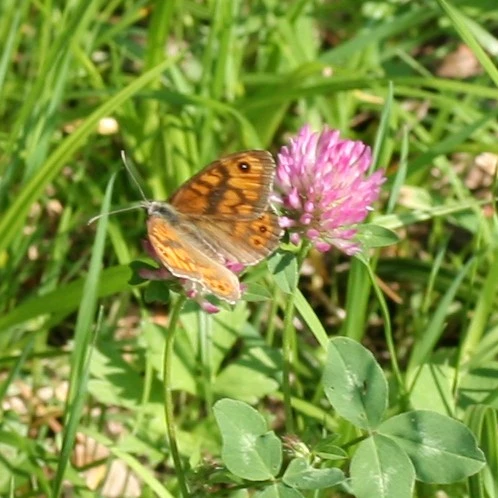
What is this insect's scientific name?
Lasiommata megera (also Pararge megera)
